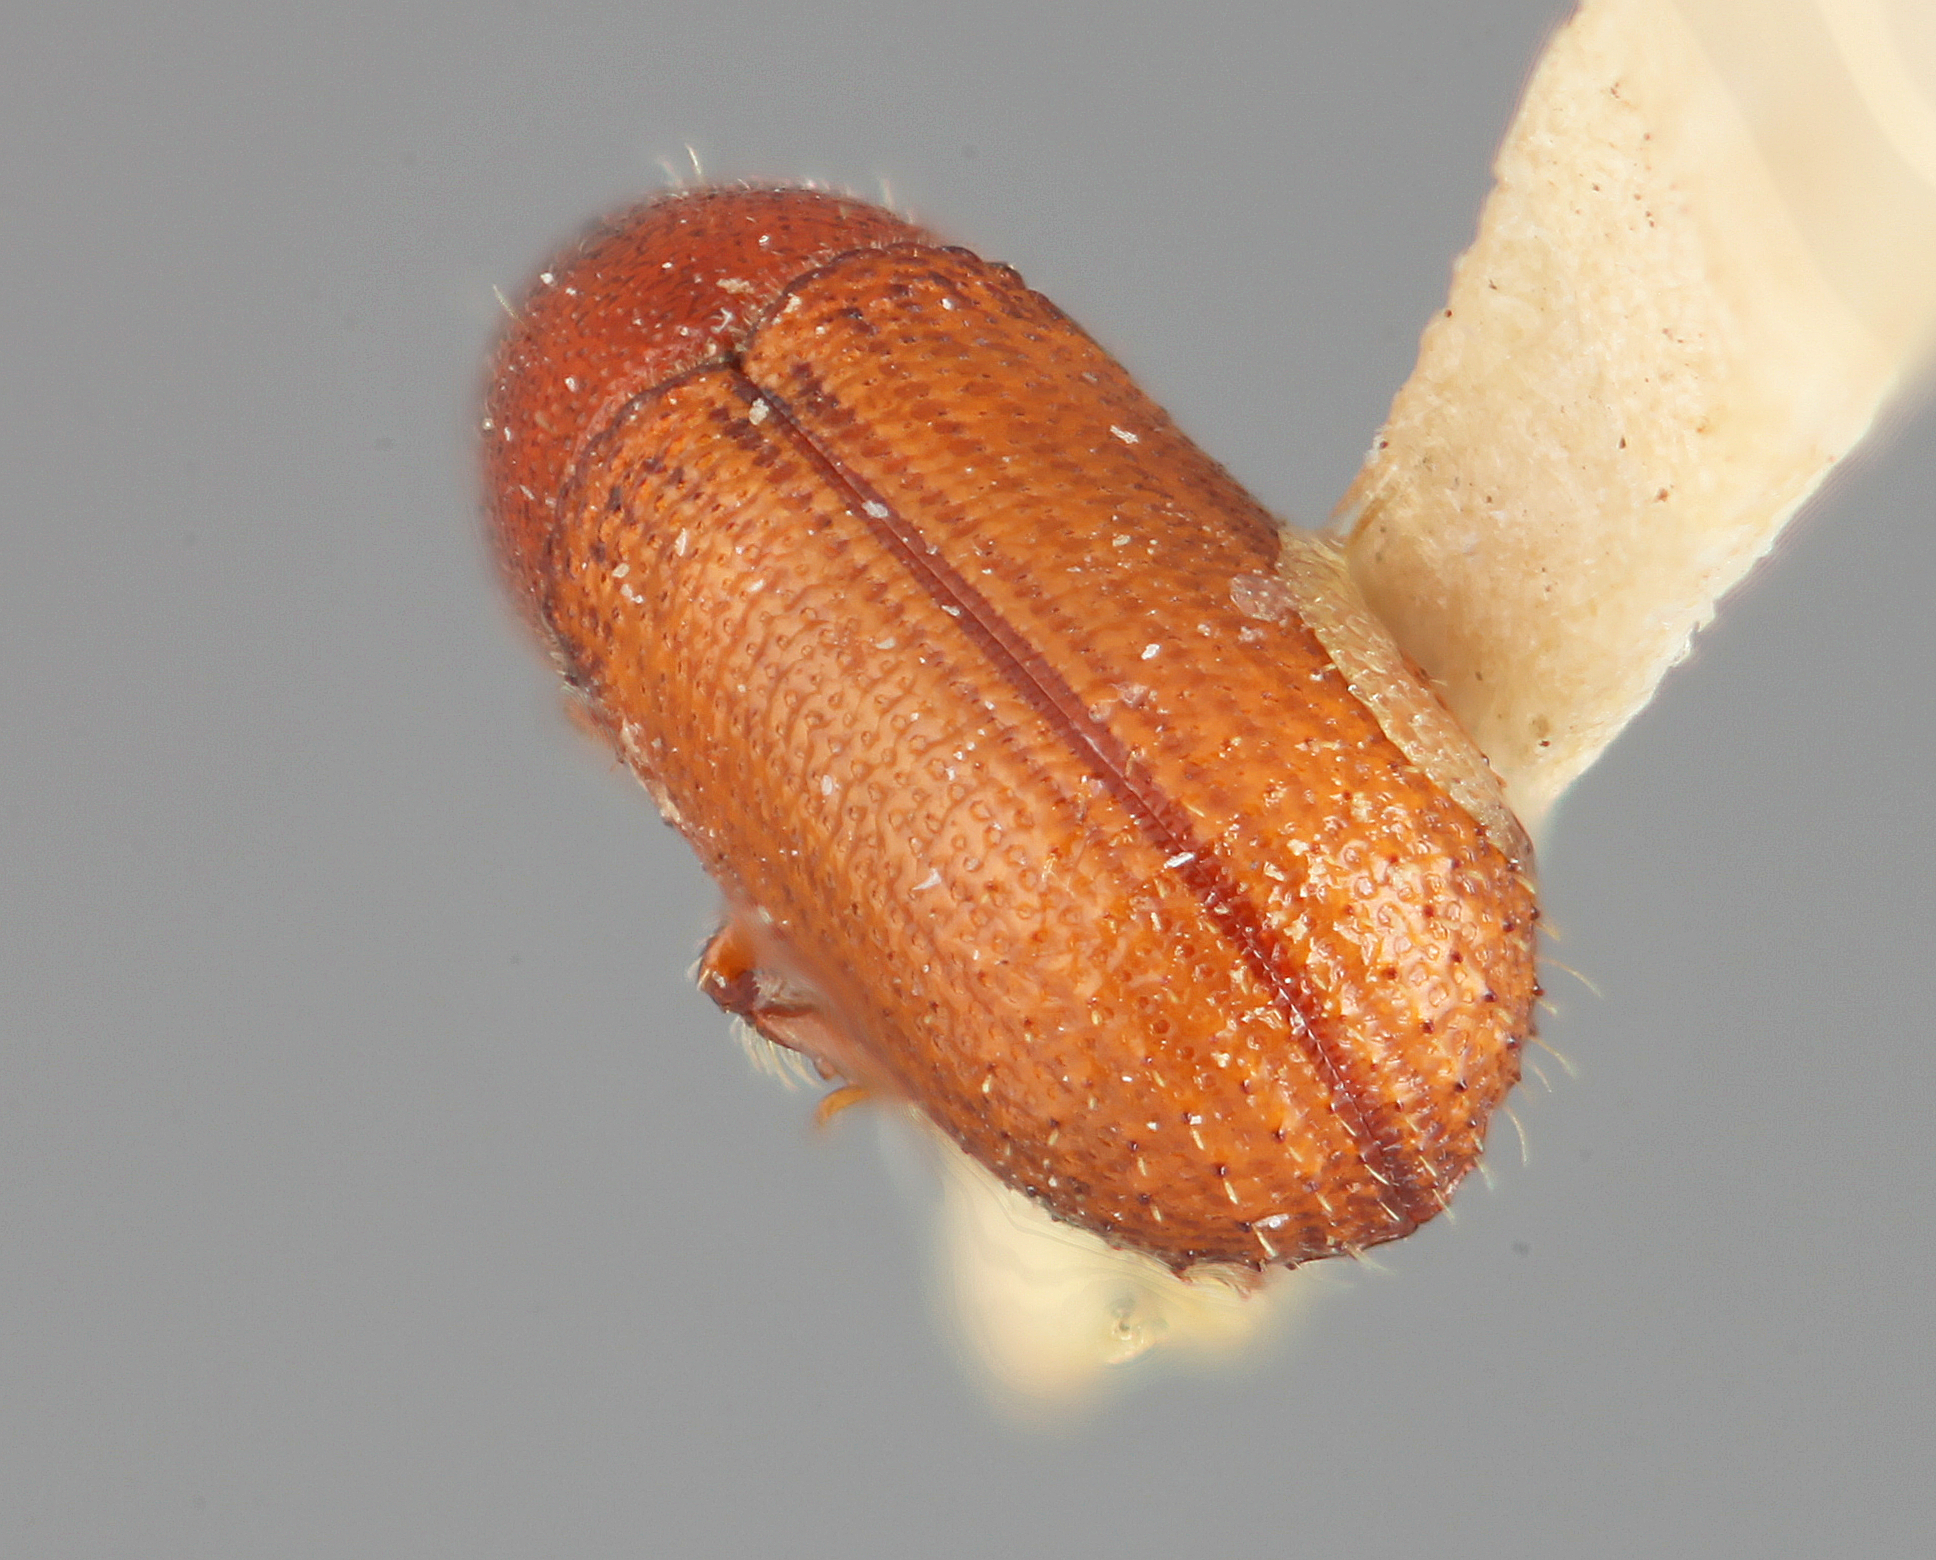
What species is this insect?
Hoplitophthorus boliviae
